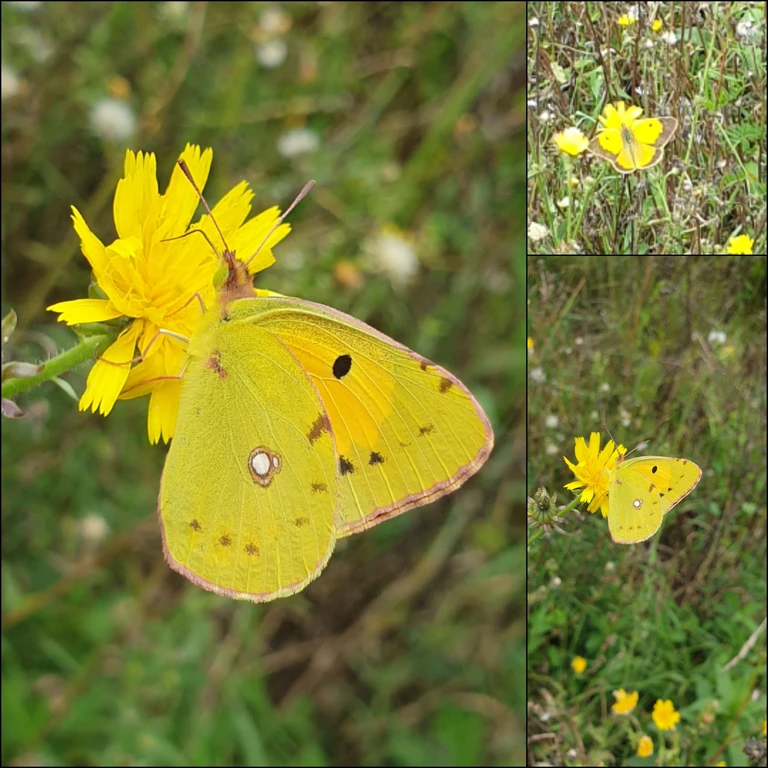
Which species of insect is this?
Colias croceus
